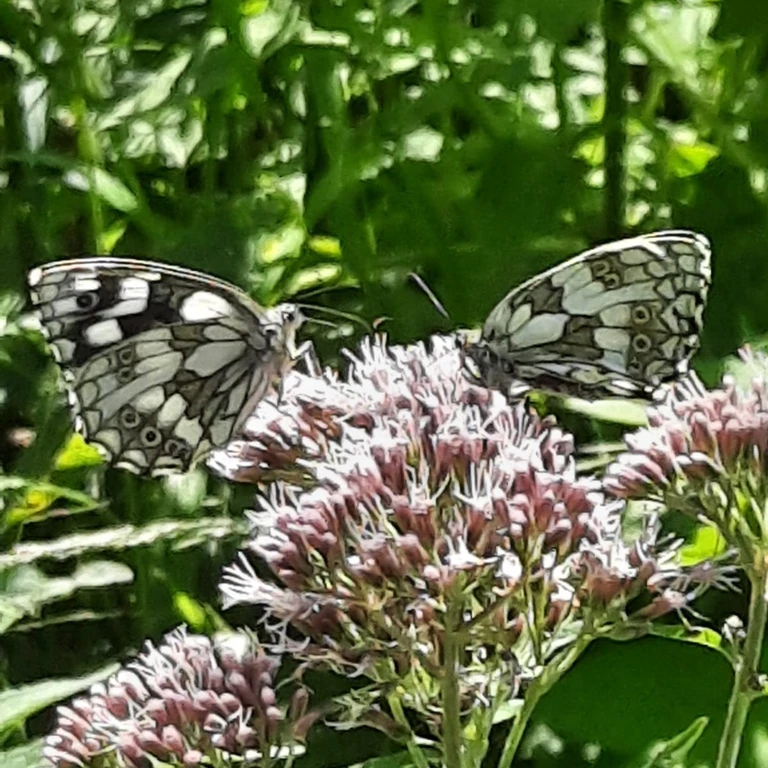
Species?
Melanargia galathea
